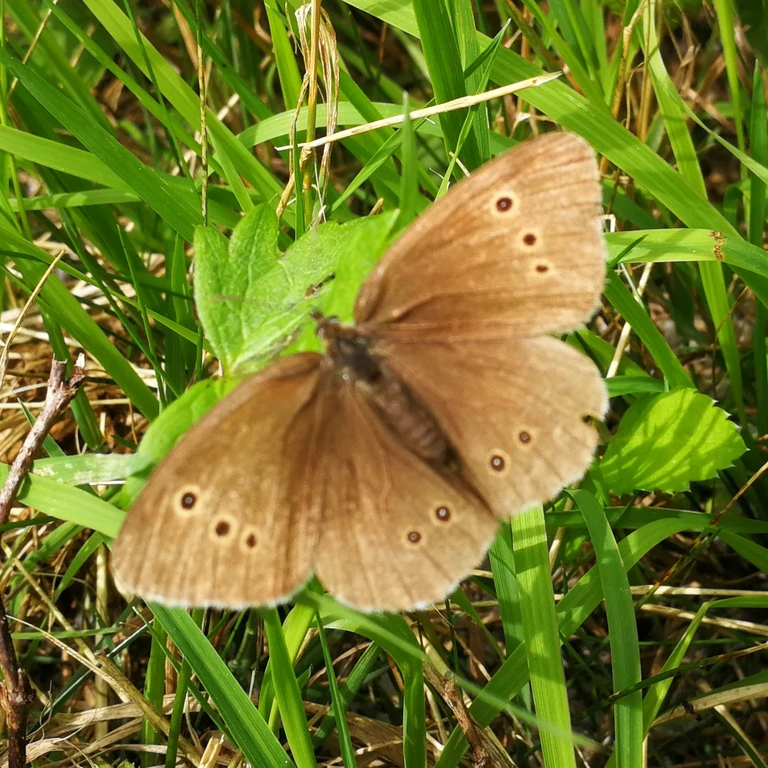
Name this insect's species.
Aphantopus hyperantus
